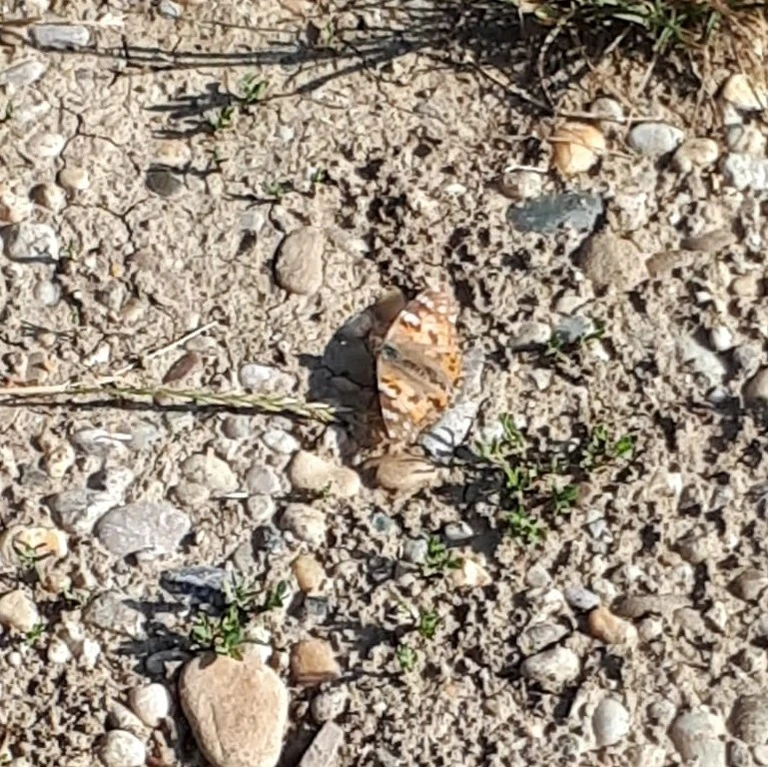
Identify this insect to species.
Vanessa cardui
